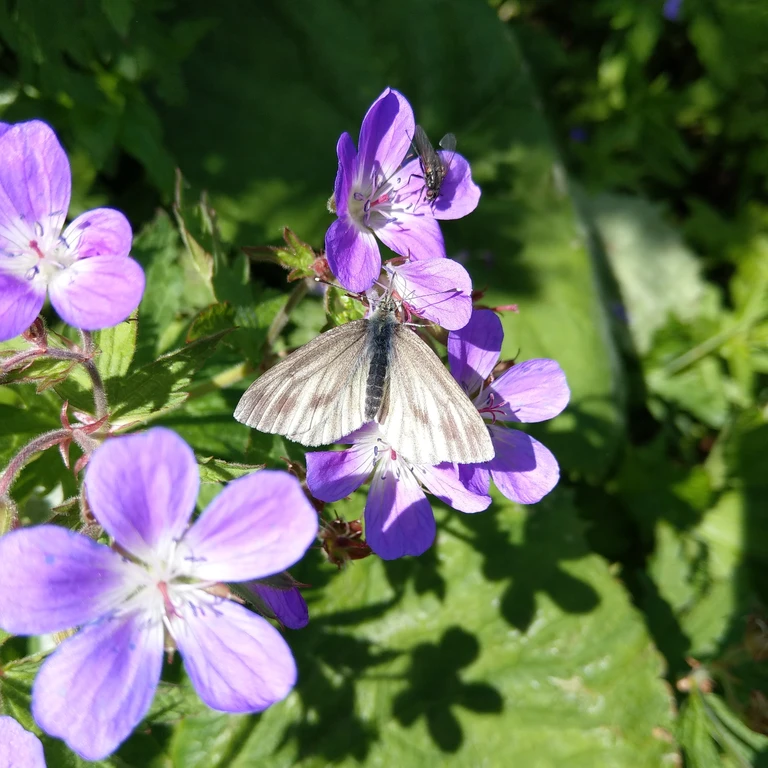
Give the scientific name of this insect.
Pieris bryoniae
